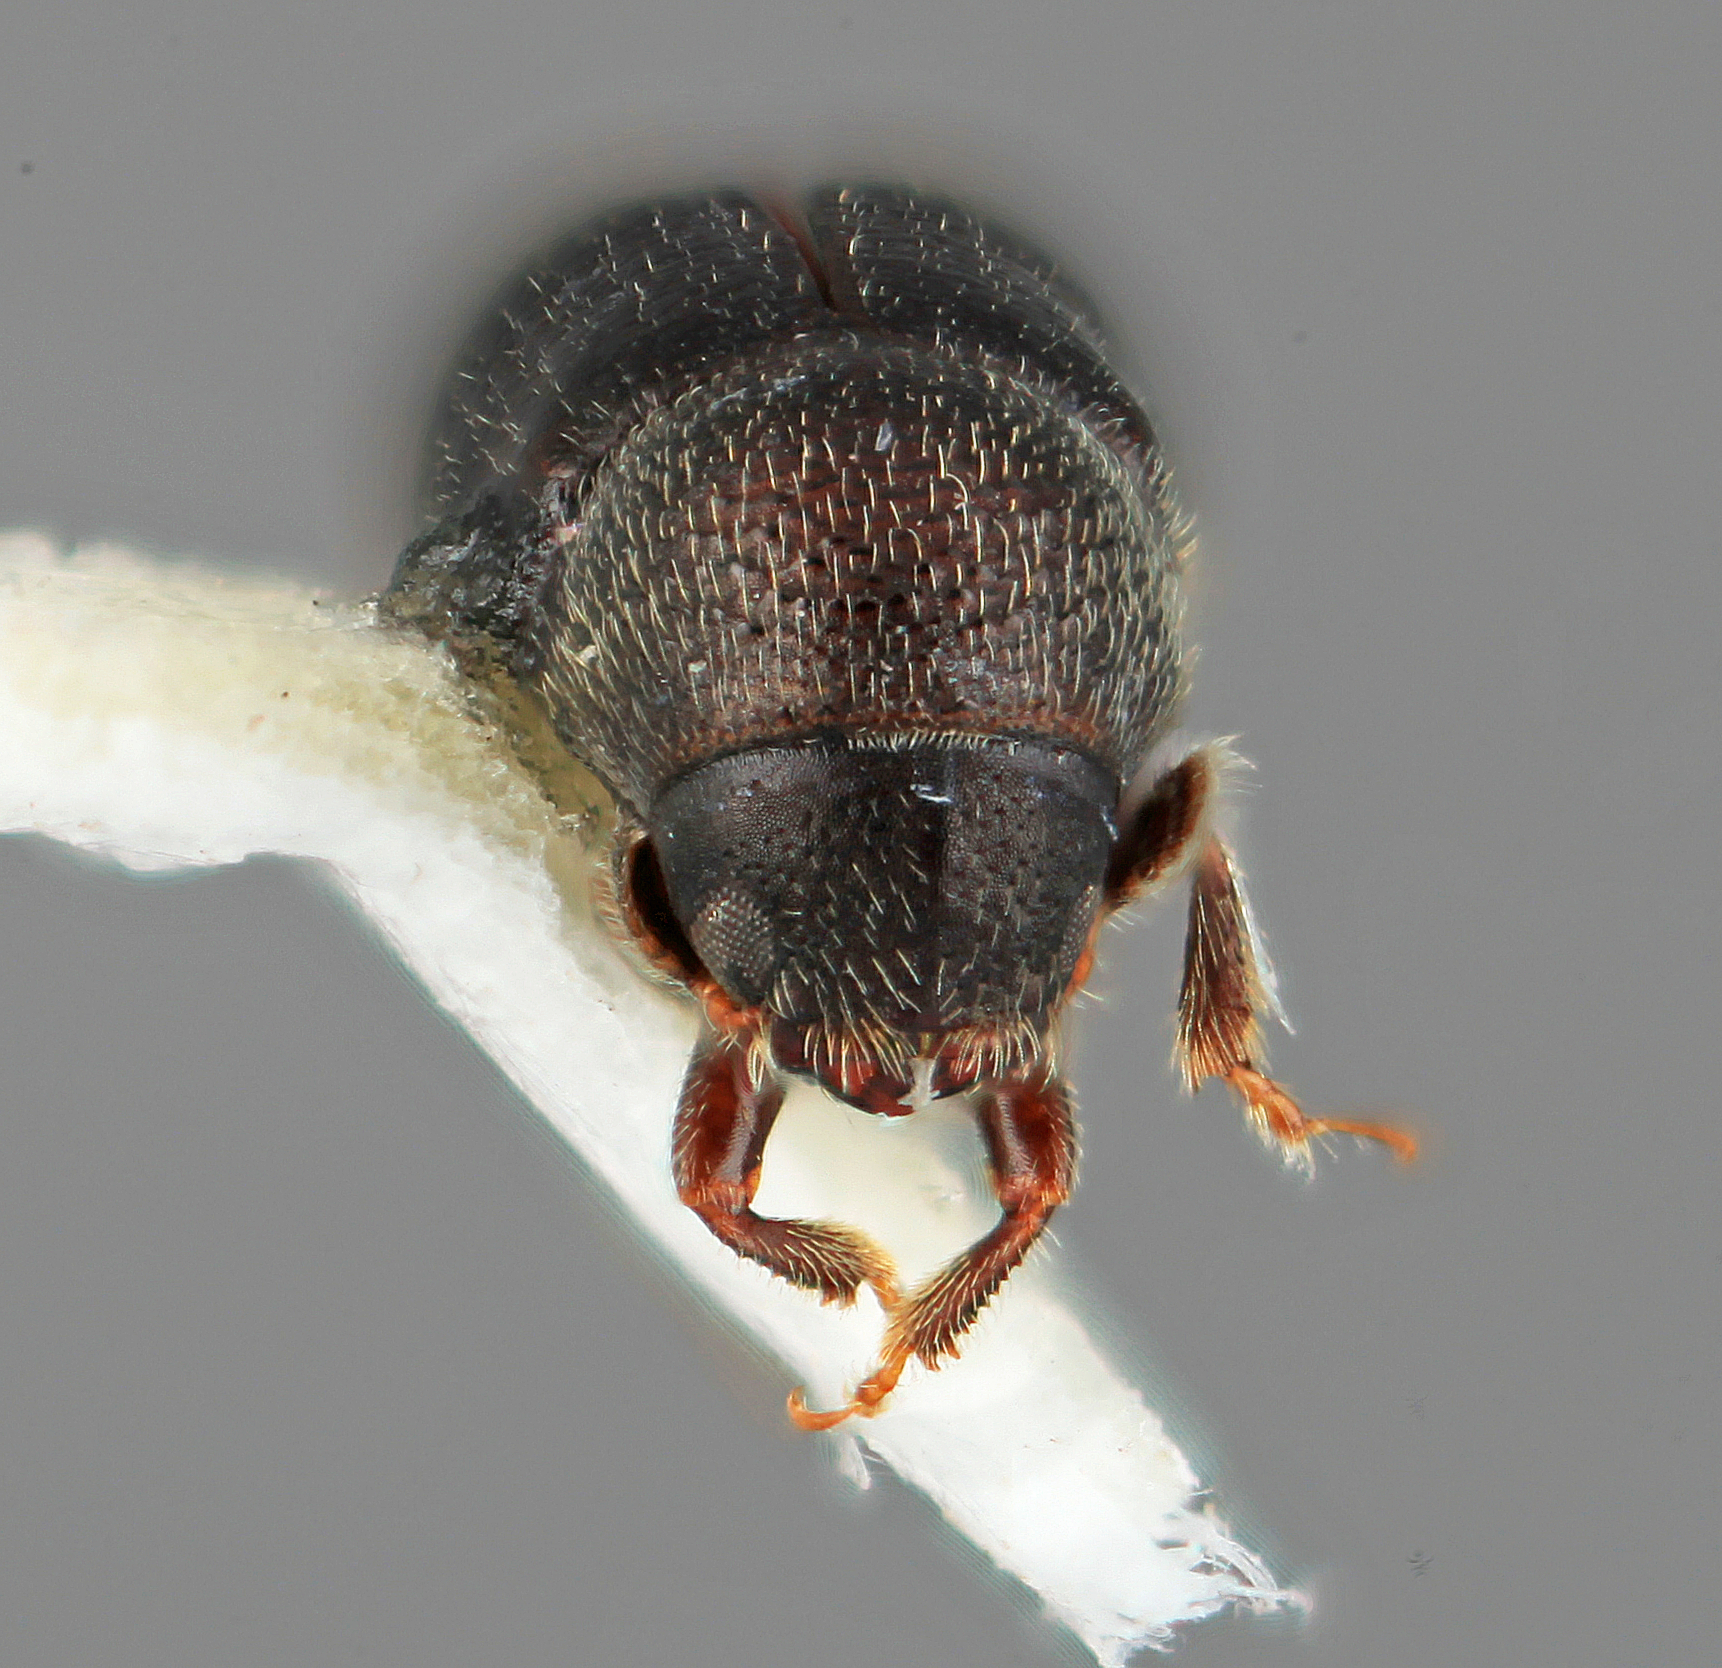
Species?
Araptus clematicolens
